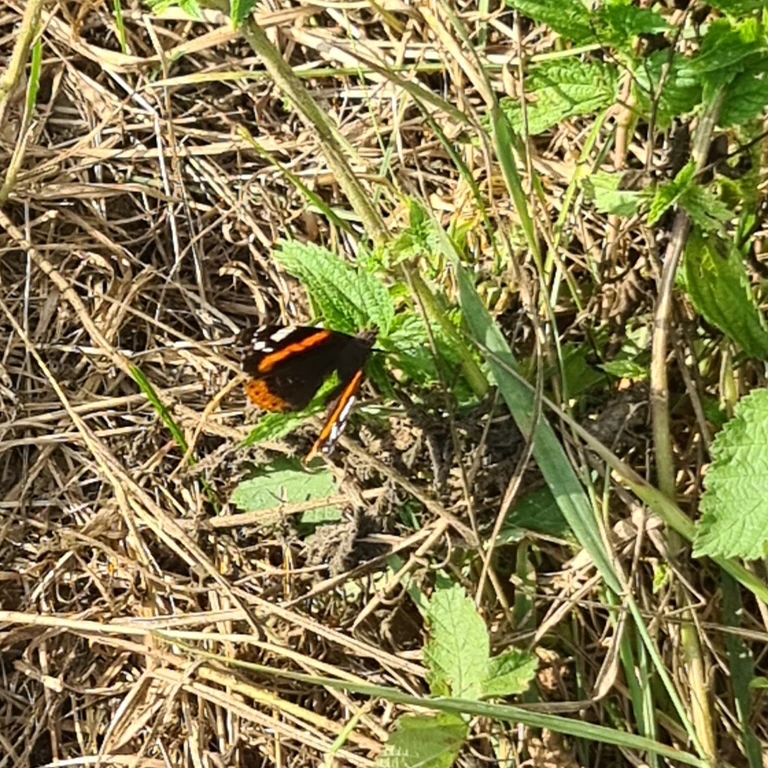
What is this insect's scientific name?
Vanessa atalanta
